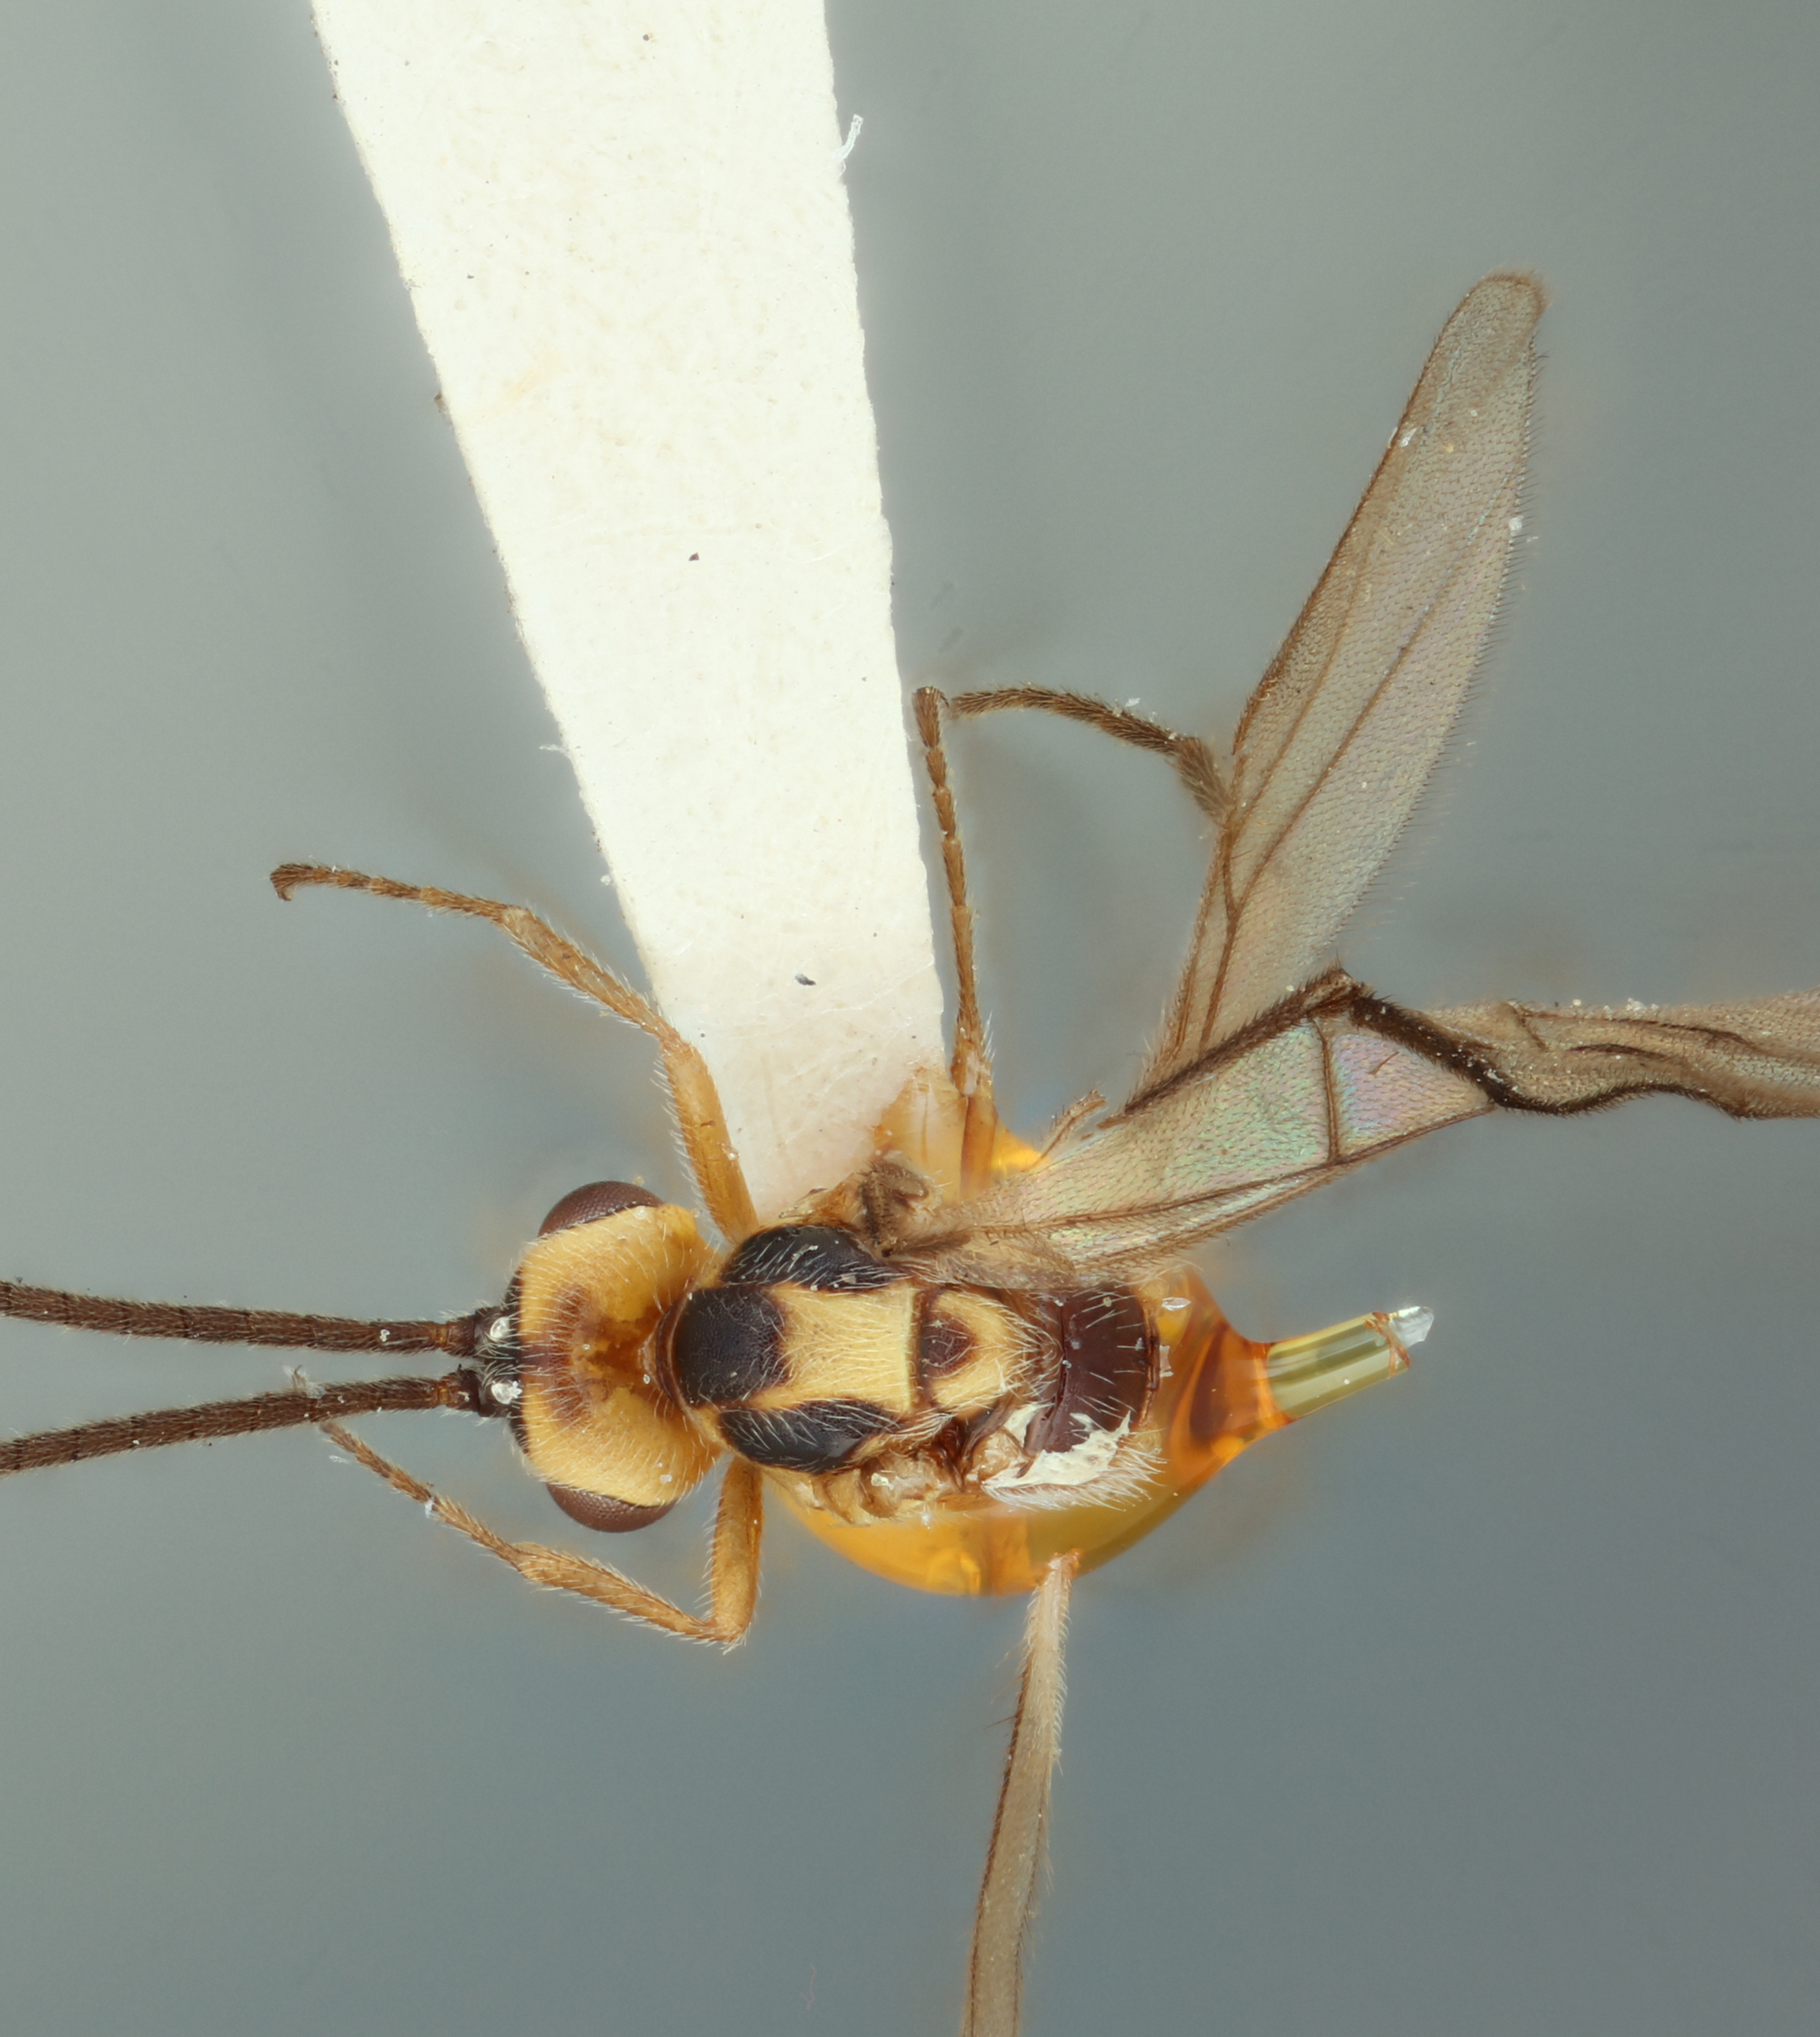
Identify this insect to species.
Microbracon luteiceps
